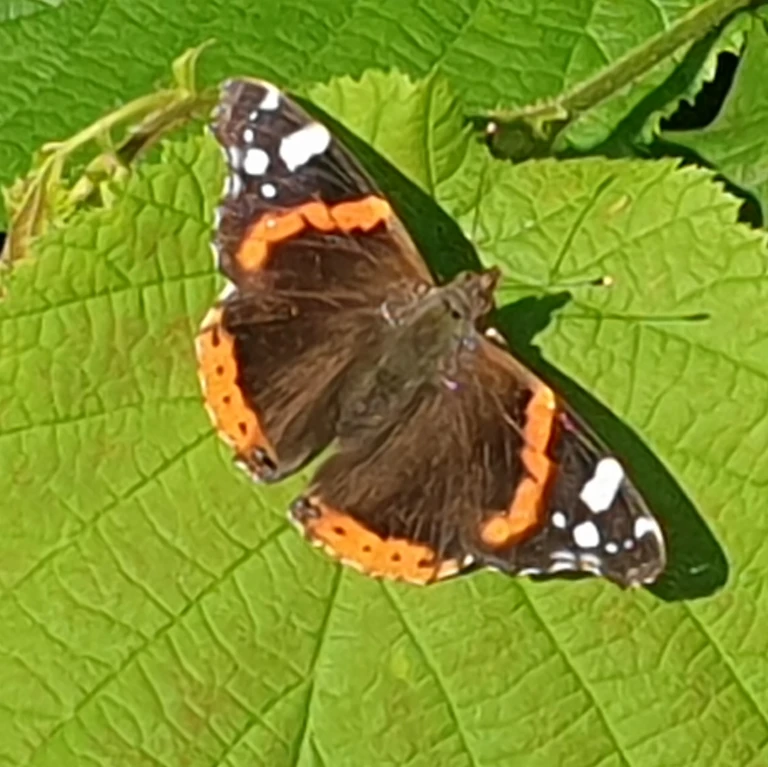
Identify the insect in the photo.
Vanessa atalanta
